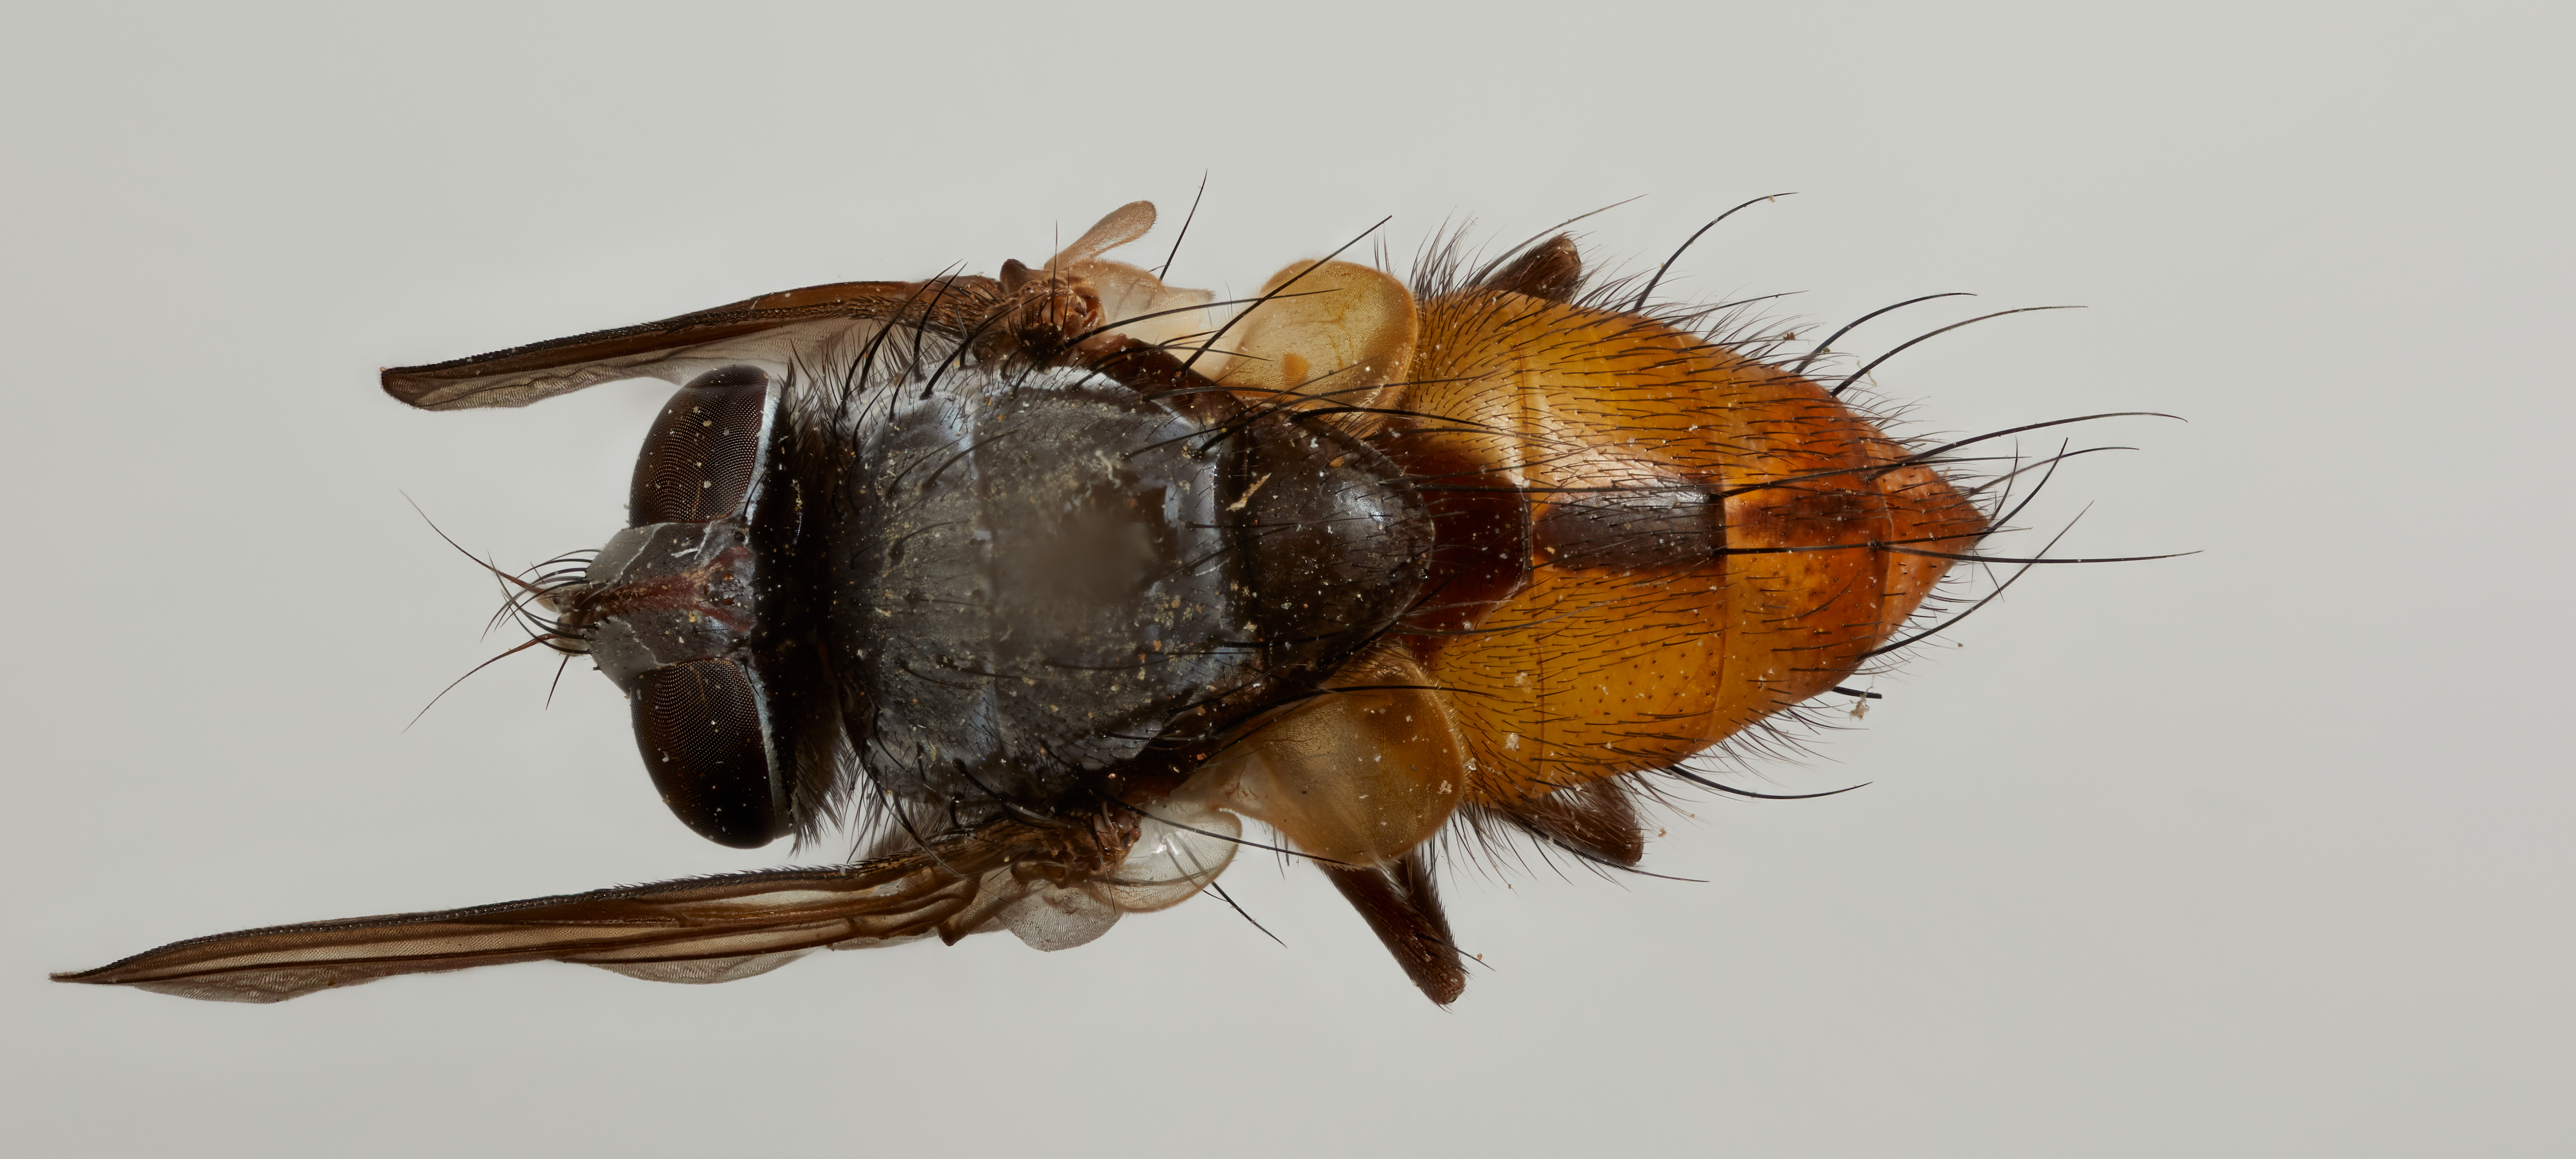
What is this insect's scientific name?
Erythroargyrops elegans
